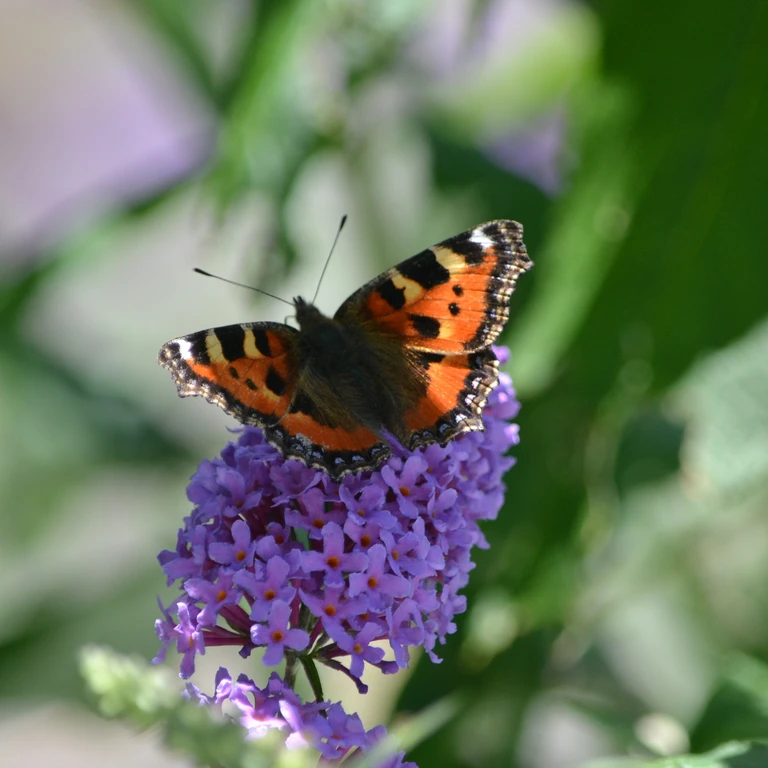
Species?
Aglais urticae
